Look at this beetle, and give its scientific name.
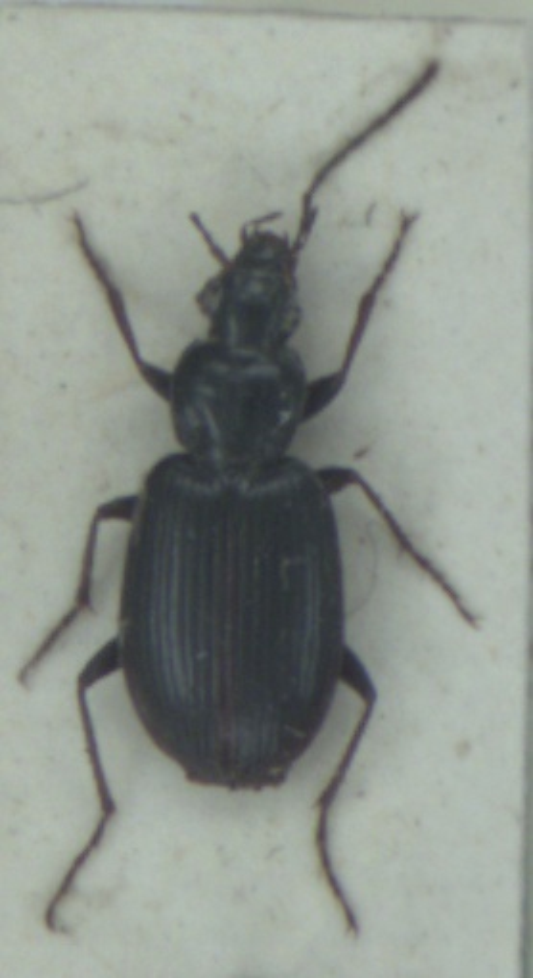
Agonum nigrum
